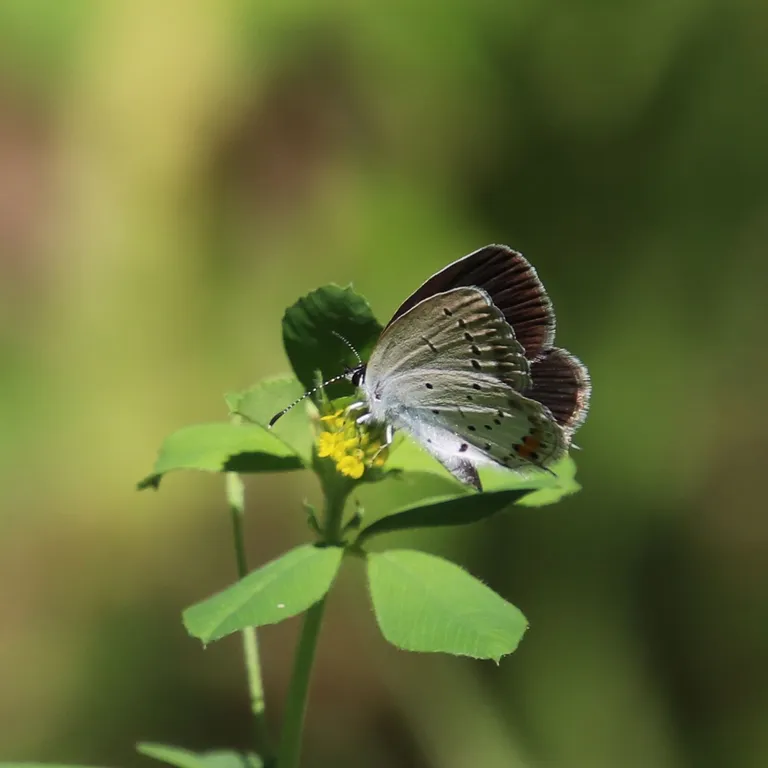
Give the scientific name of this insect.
Cupido argiades (also Elkalyce argiades)
